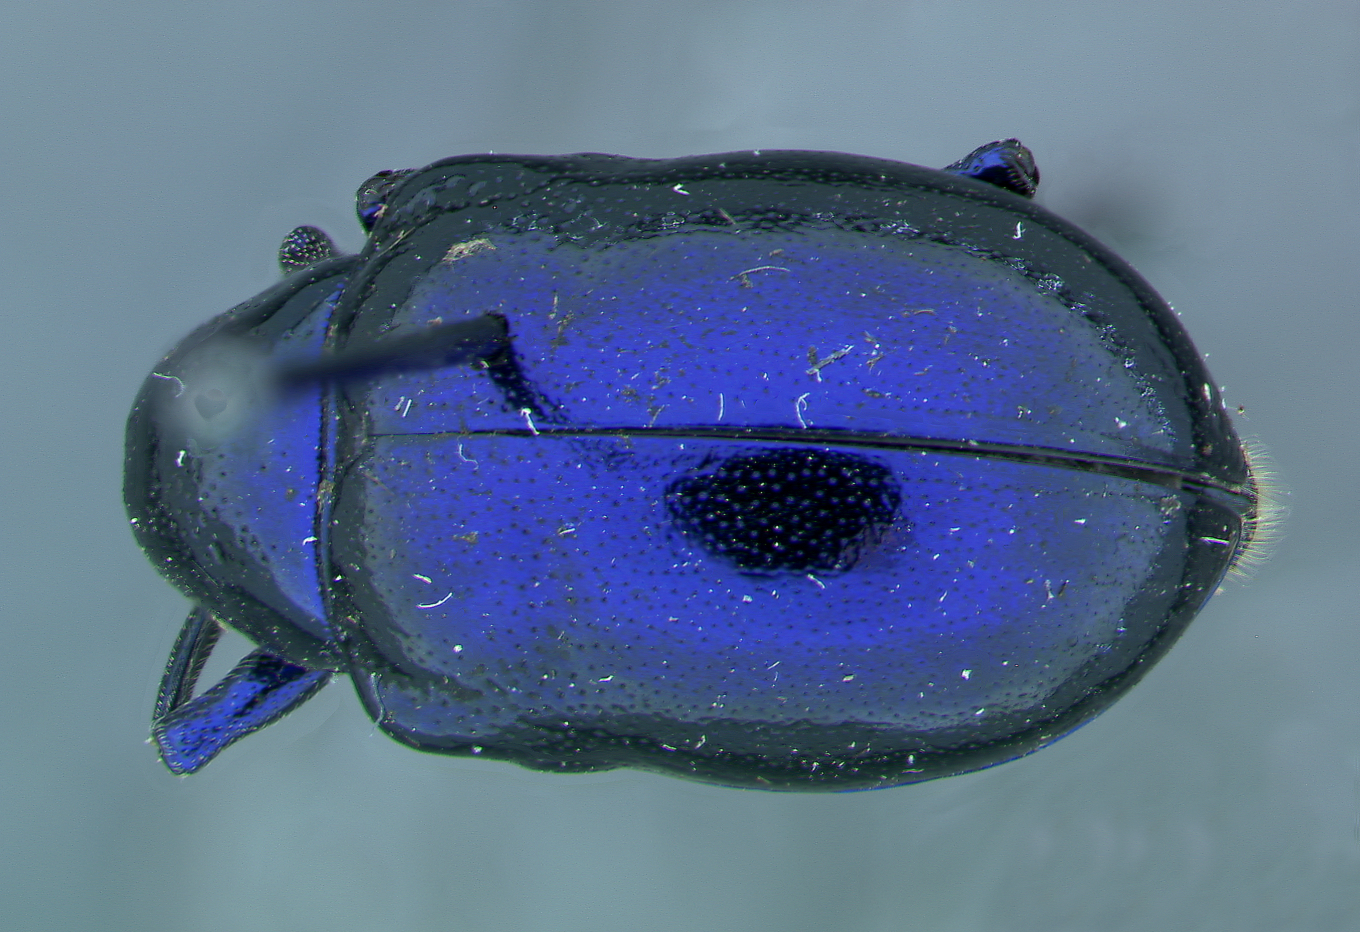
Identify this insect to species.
Platycorynus major
